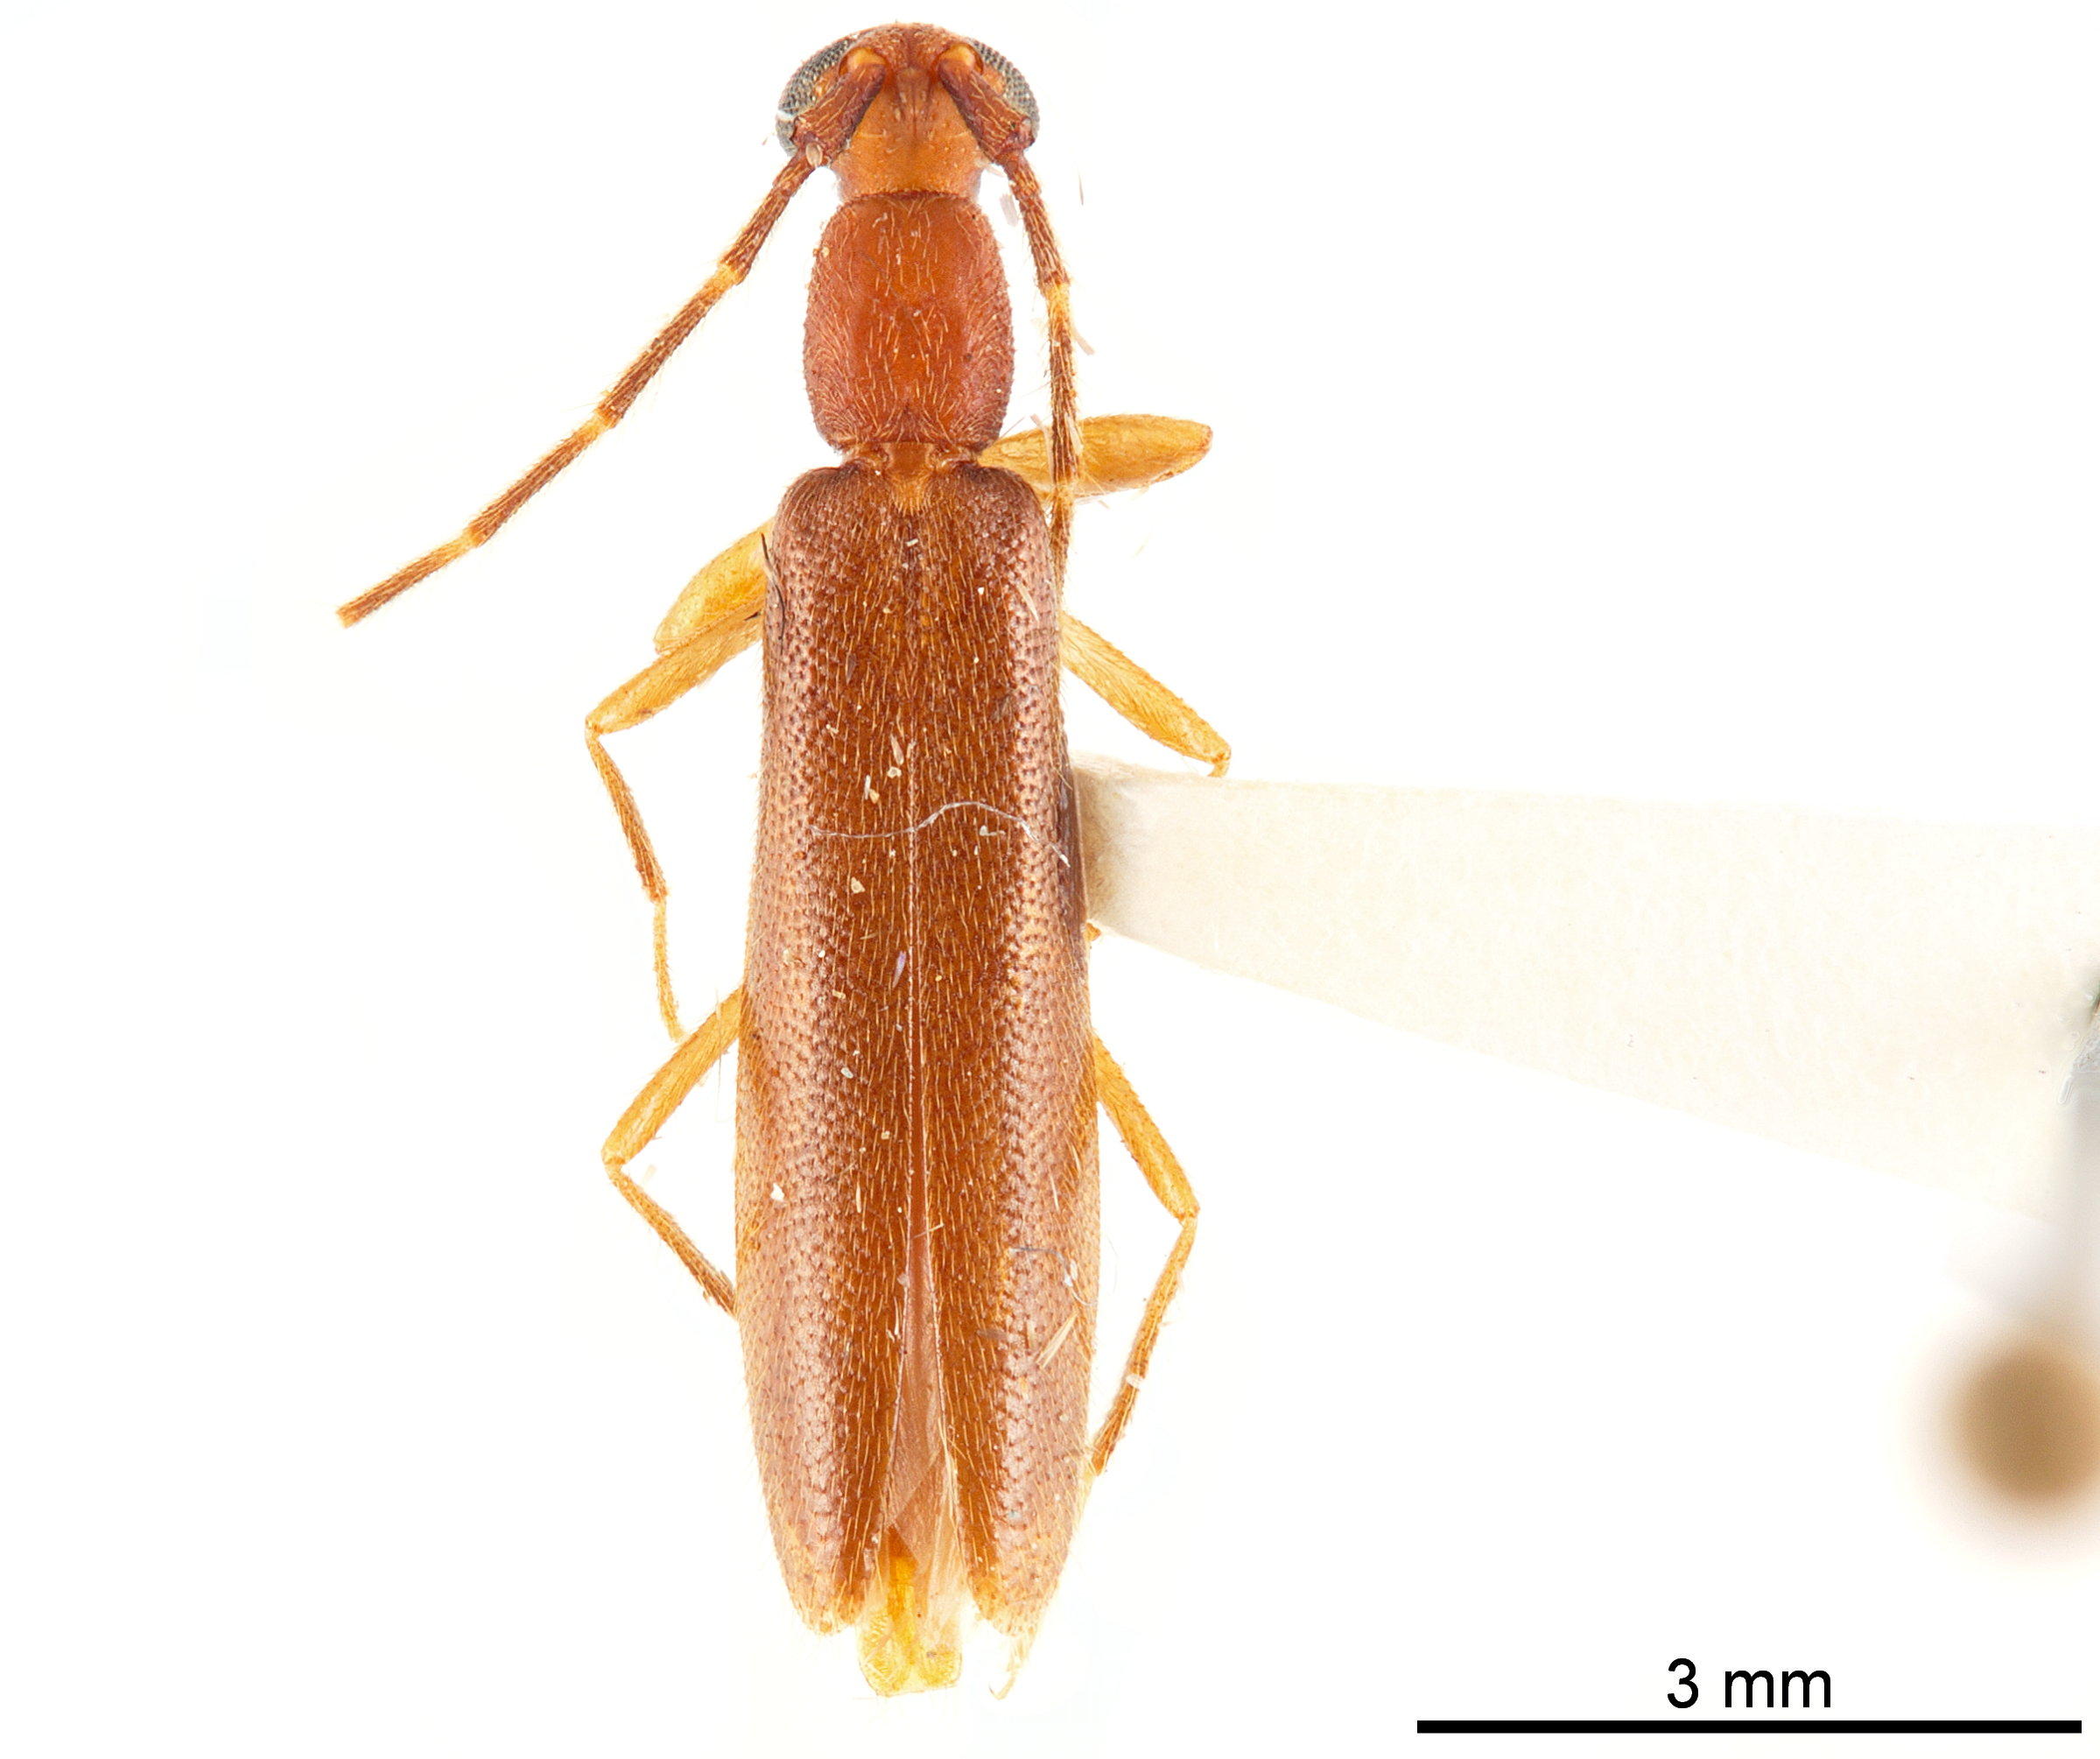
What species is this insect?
Atenizus simplex
